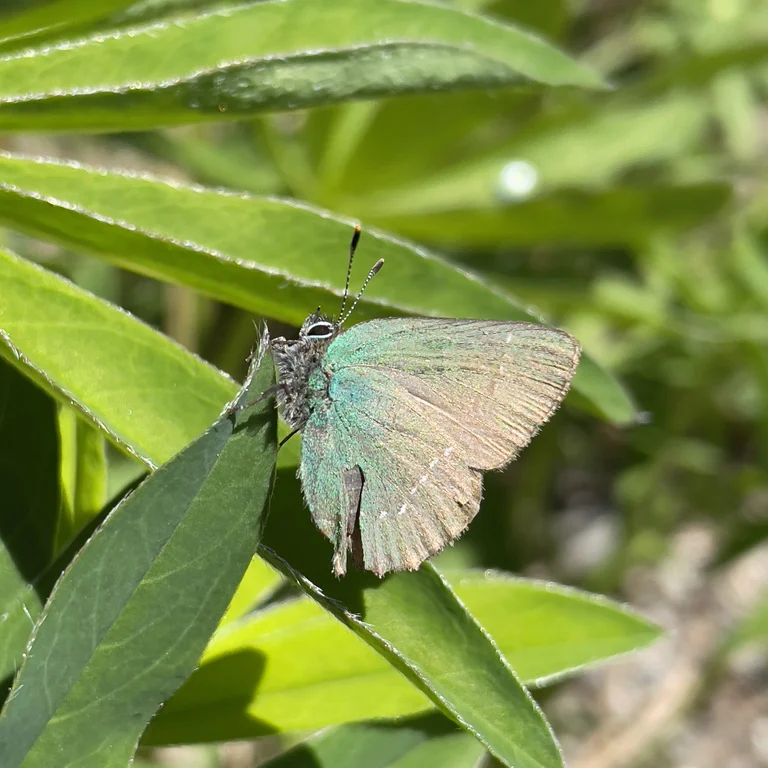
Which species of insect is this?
Callophrys rubi
